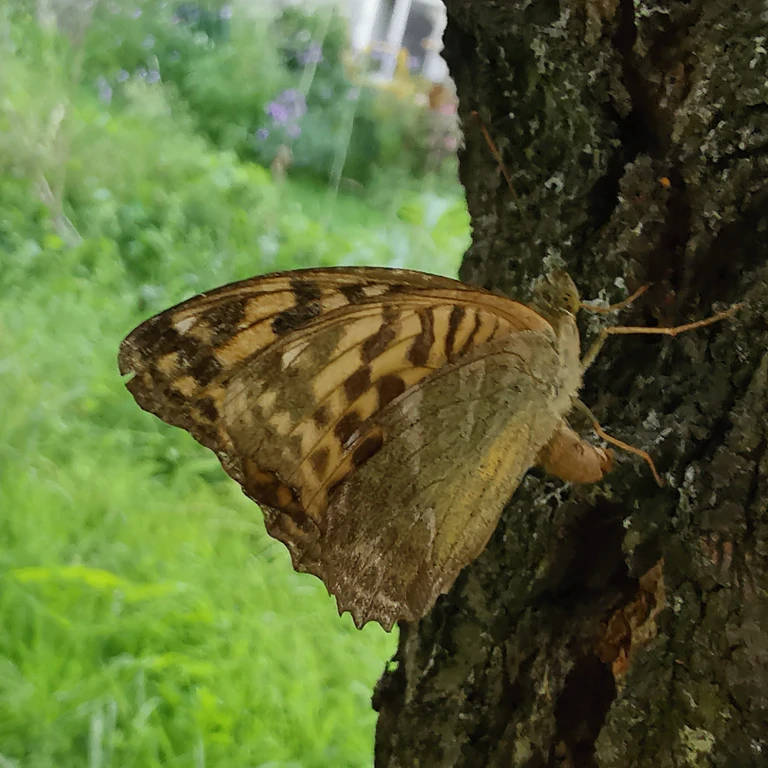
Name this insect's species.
Argynnis paphia
